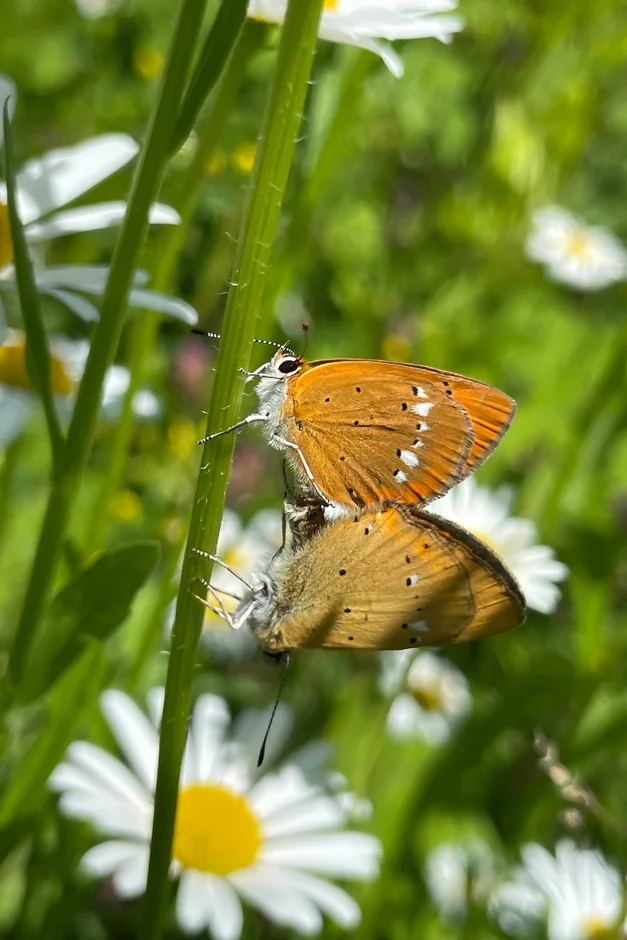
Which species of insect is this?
Lycaena virgaureae
